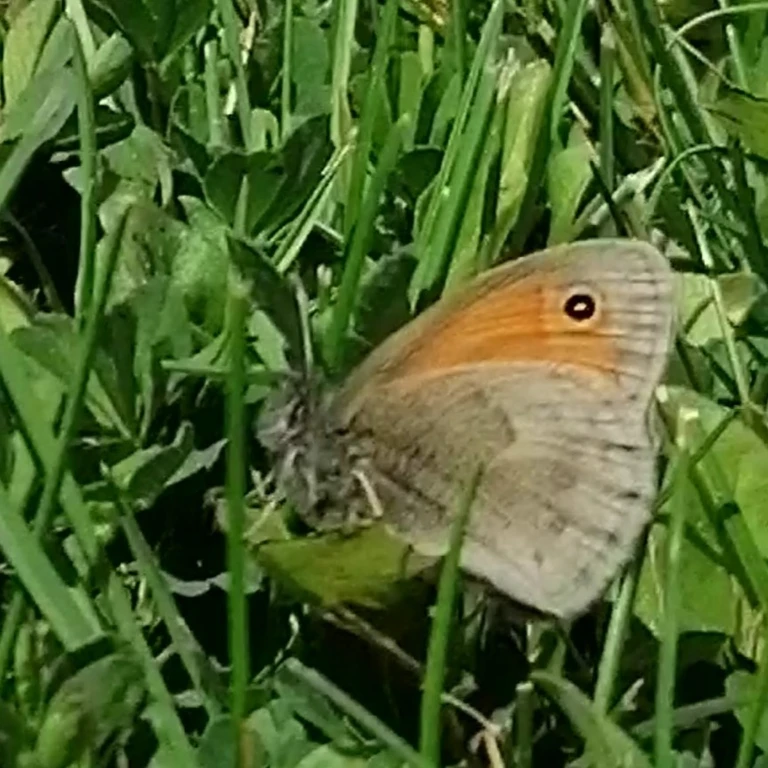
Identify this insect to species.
Coenonympha pamphilus
